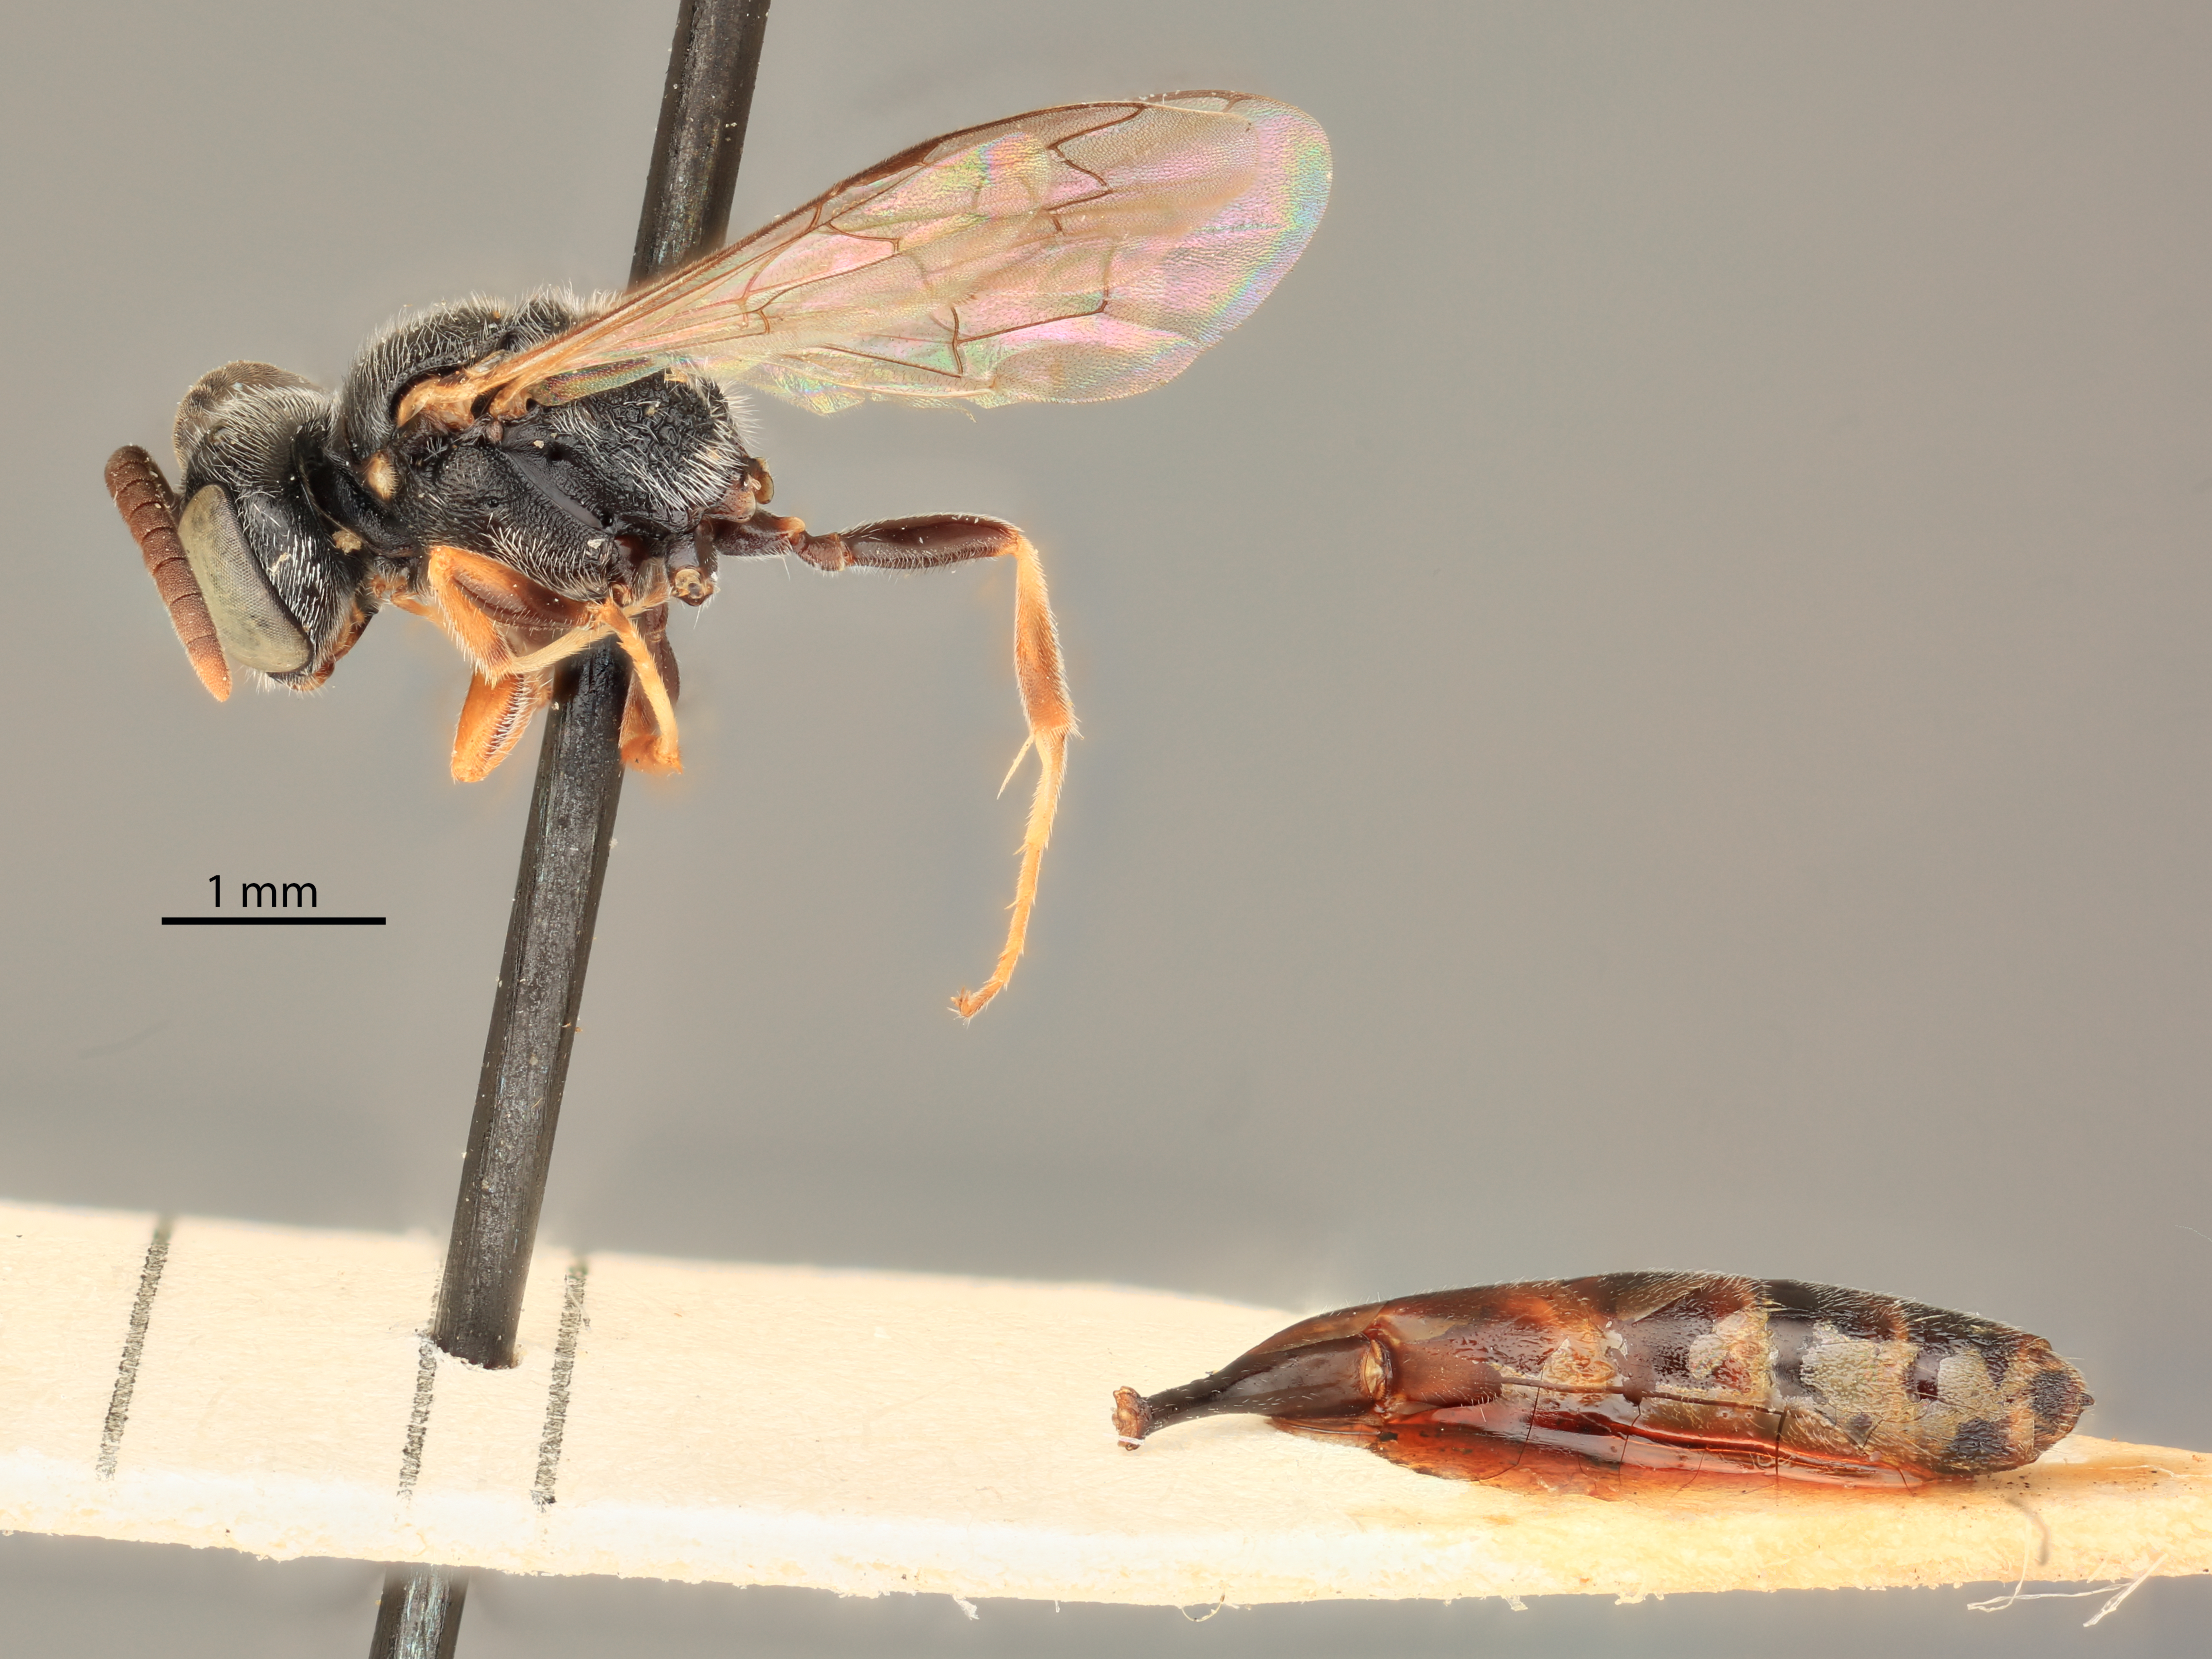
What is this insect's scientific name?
Pluto arenivagus
